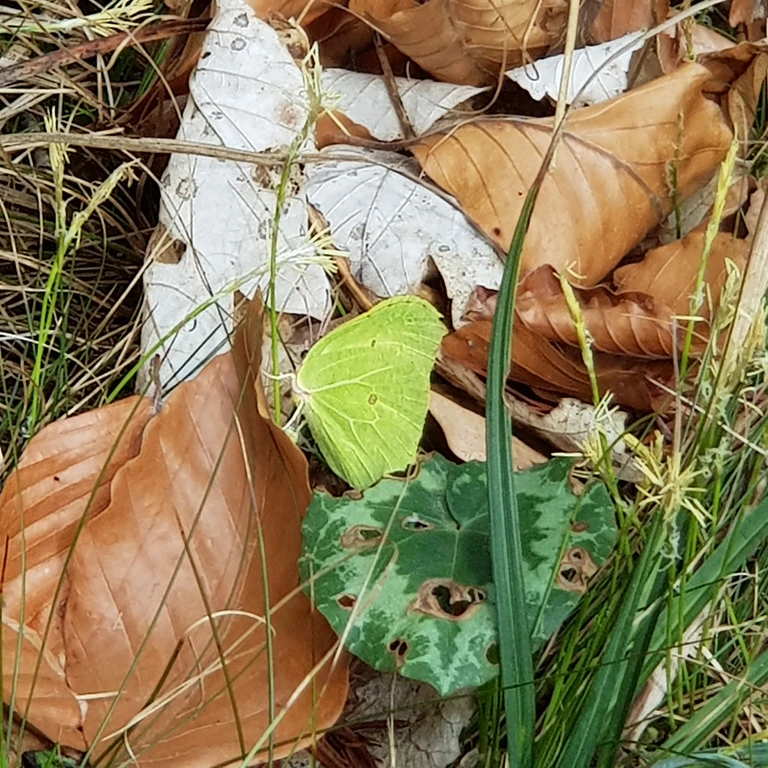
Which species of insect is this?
Gonepteryx rhamni
